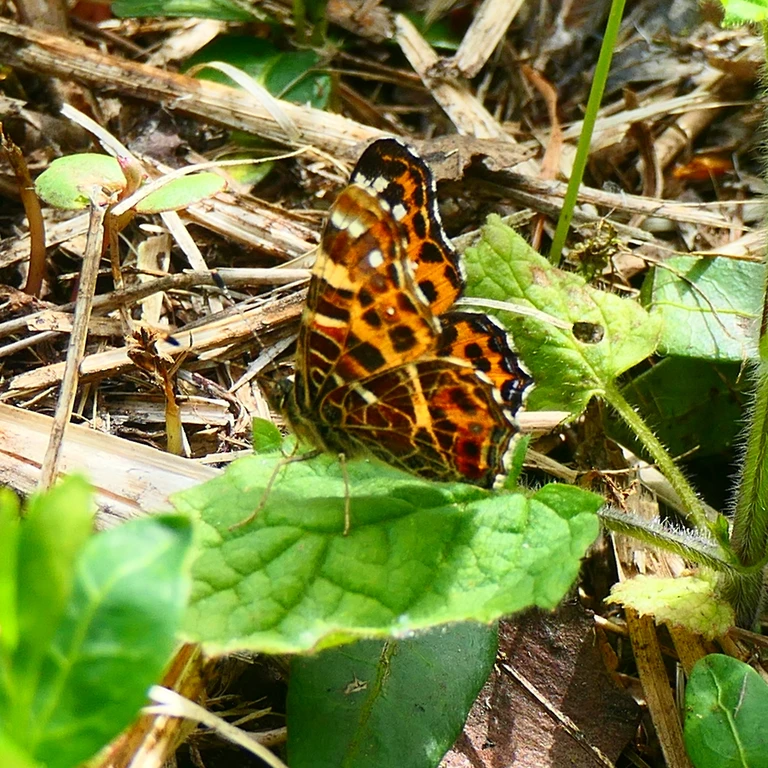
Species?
Araschnia levana
